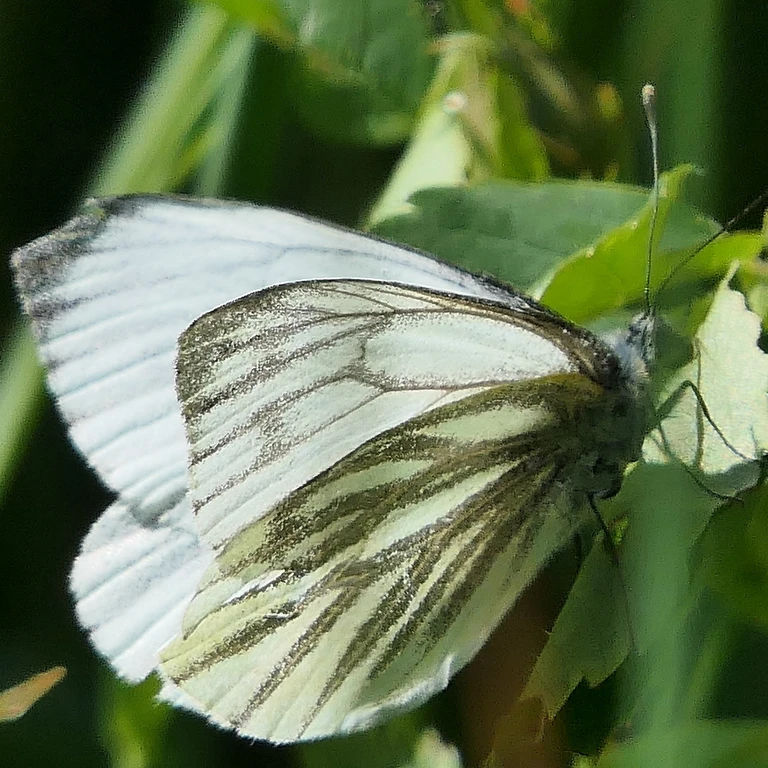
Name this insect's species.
Pieris napi
